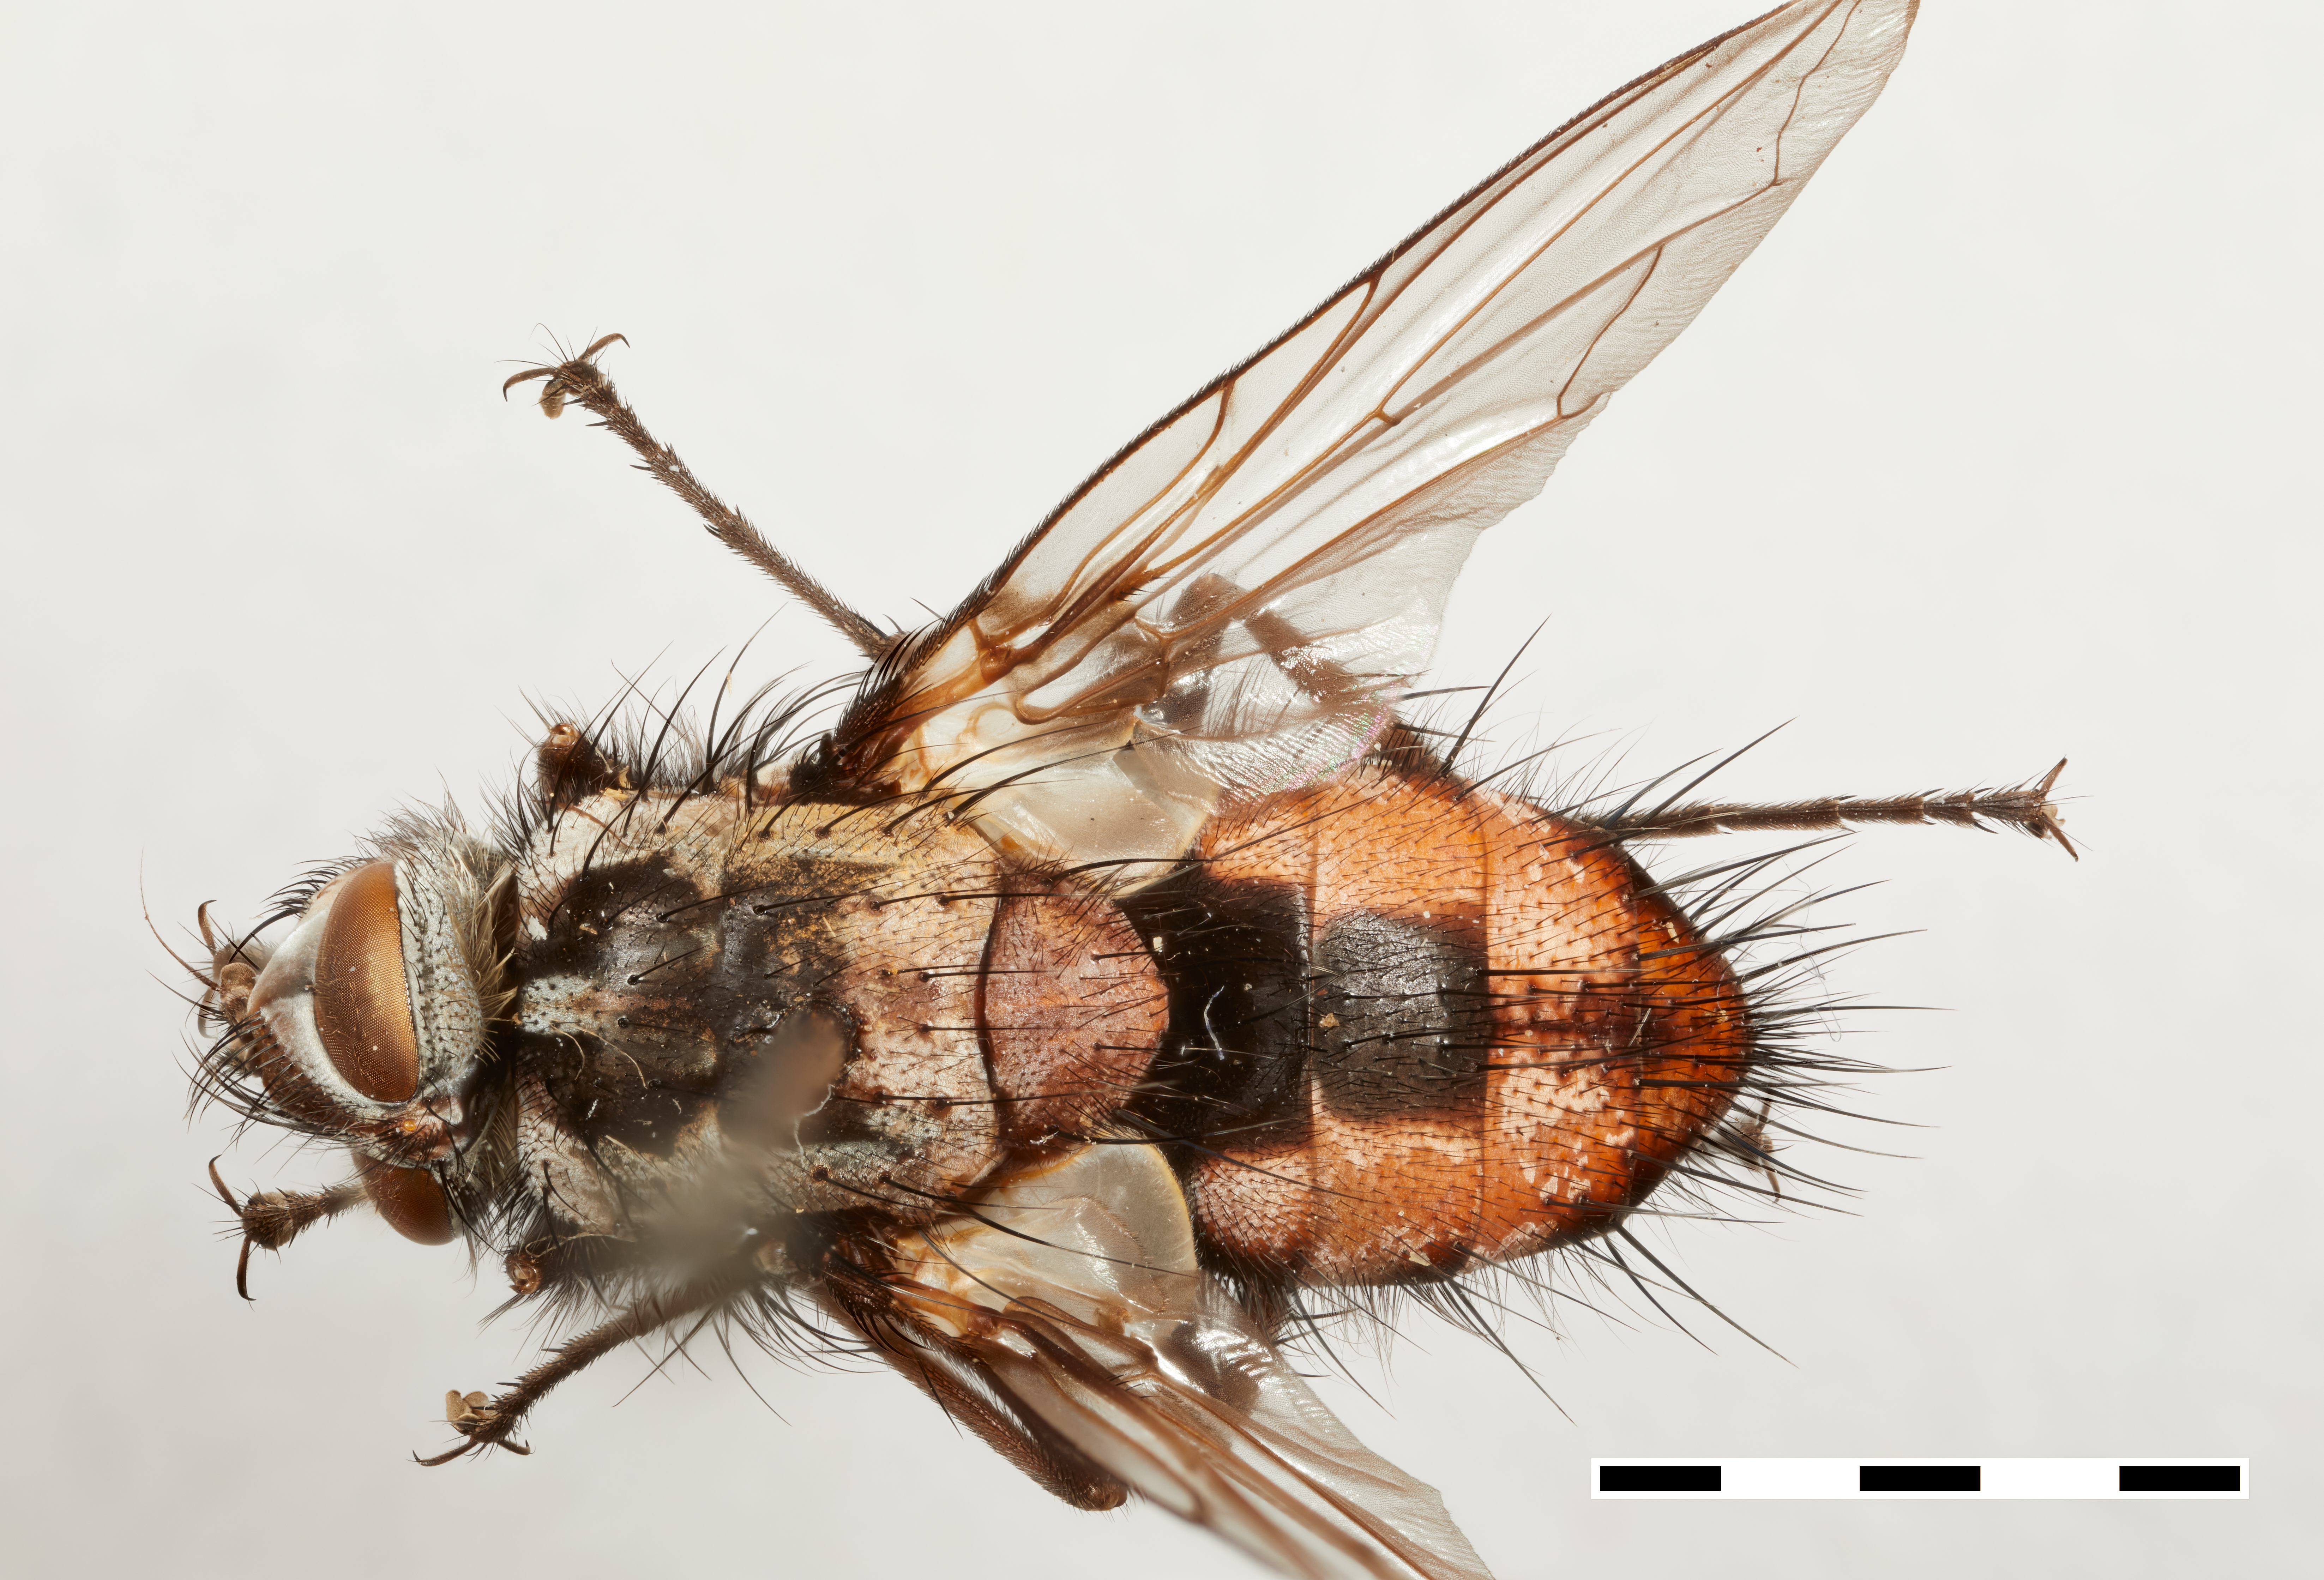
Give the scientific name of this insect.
Callotroxis edwardsi
